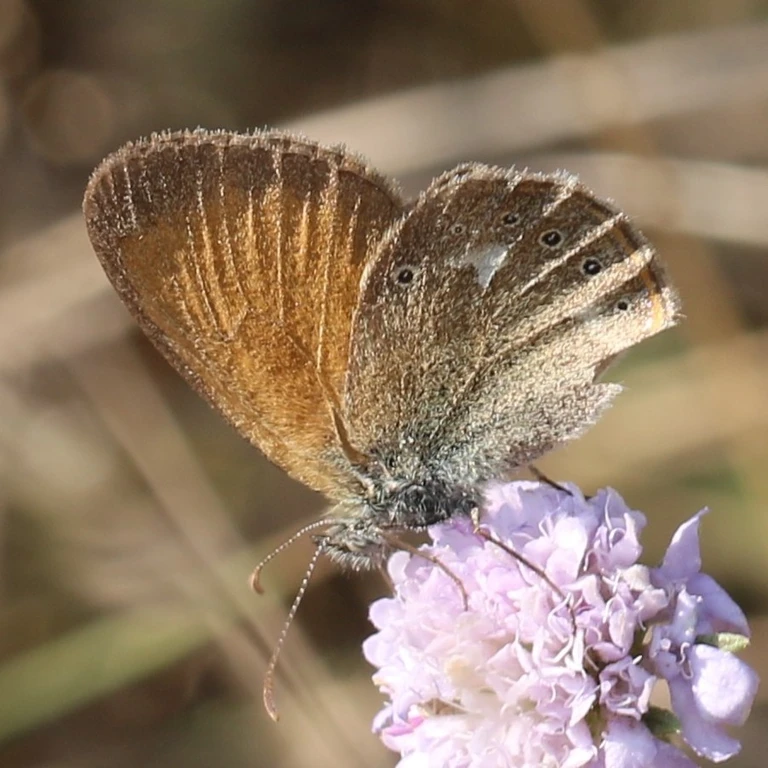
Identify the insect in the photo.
Coenonympha glycerion (also Coenonympha iphis)
